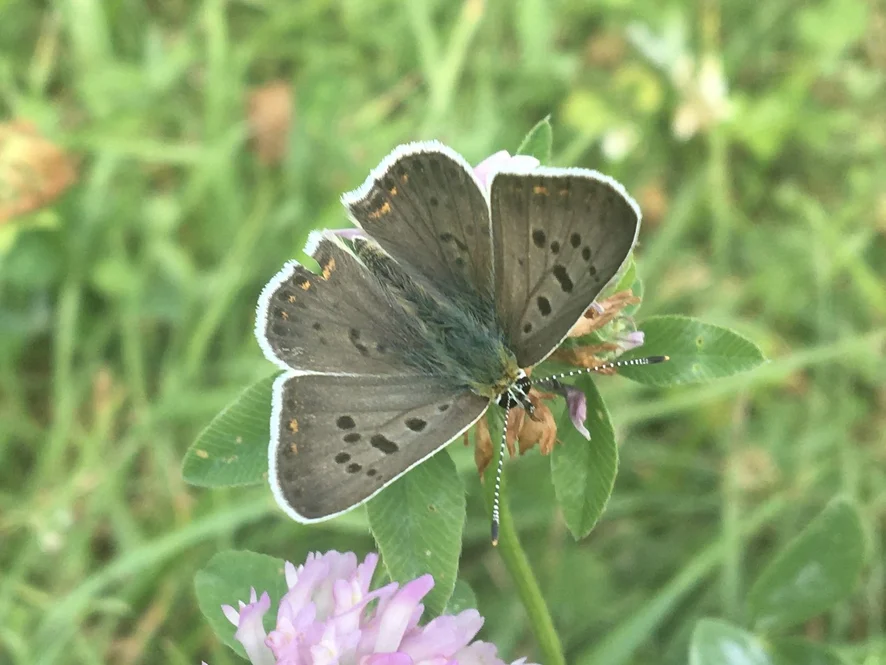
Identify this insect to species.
Lycaena tityrus (also Loweia tityrus)
